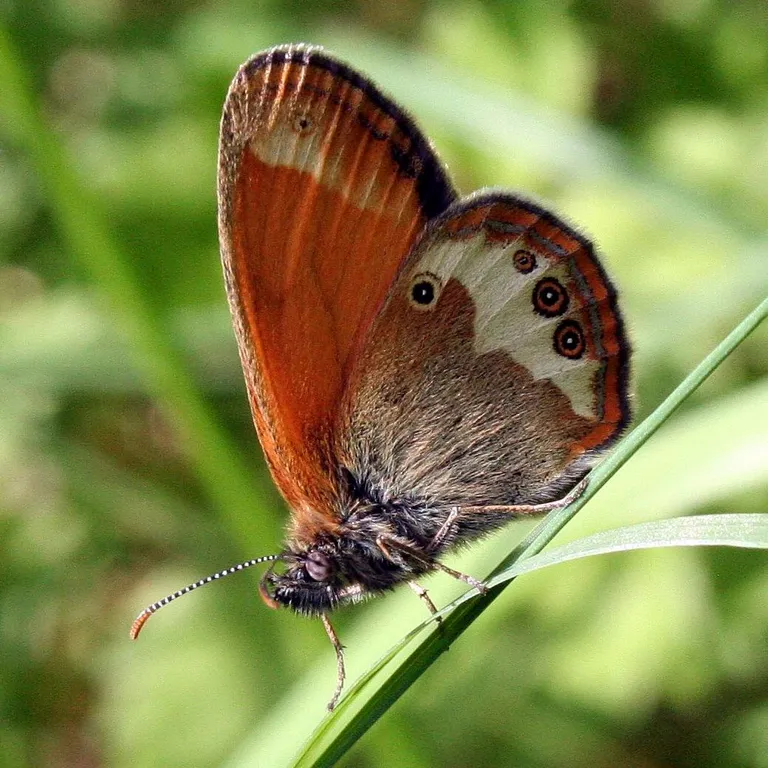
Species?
Coenonympha arcania
